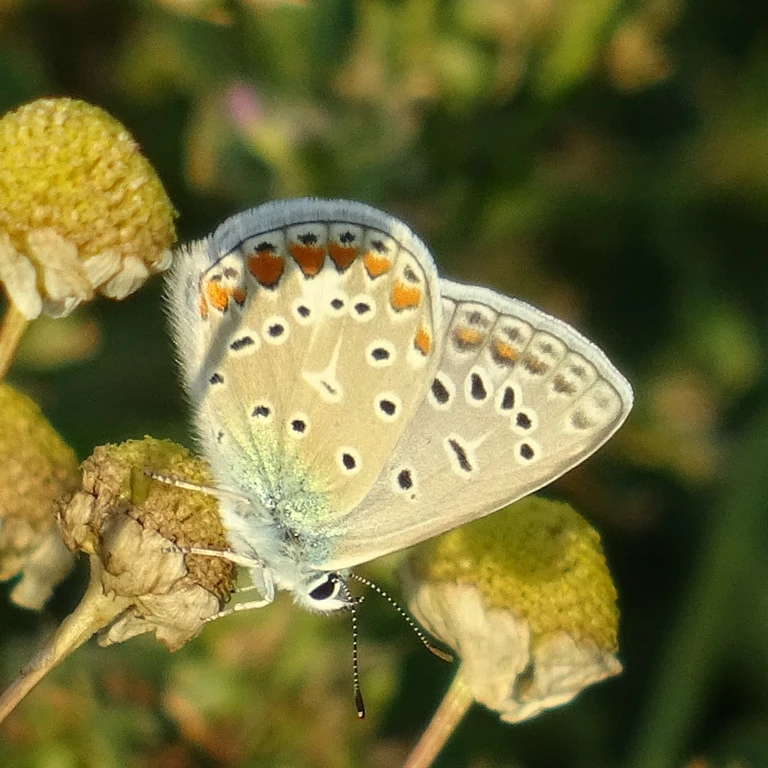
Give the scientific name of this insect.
Polyommatus icarus
